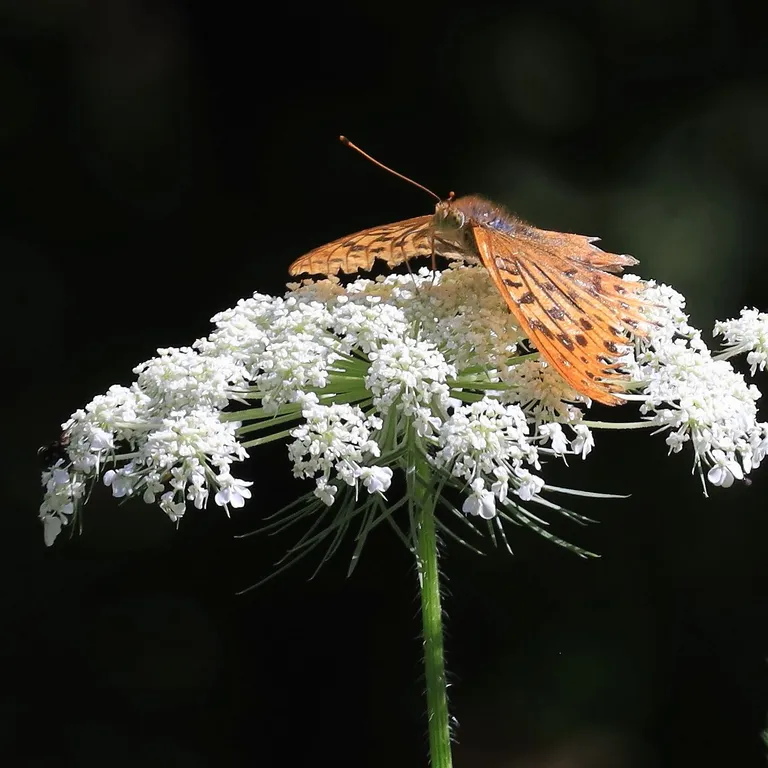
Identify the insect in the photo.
Argynnis paphia
